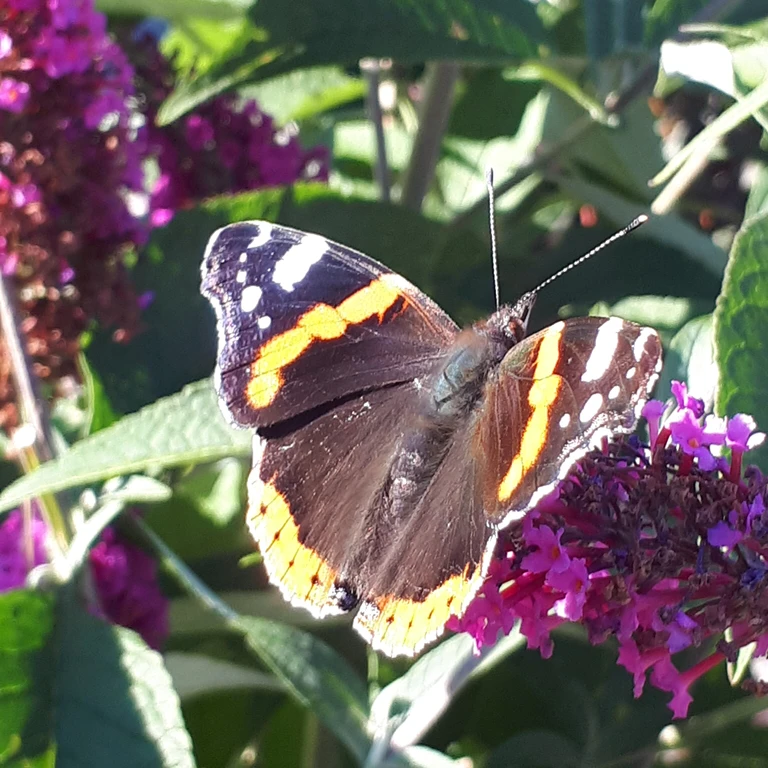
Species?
Vanessa atalanta
